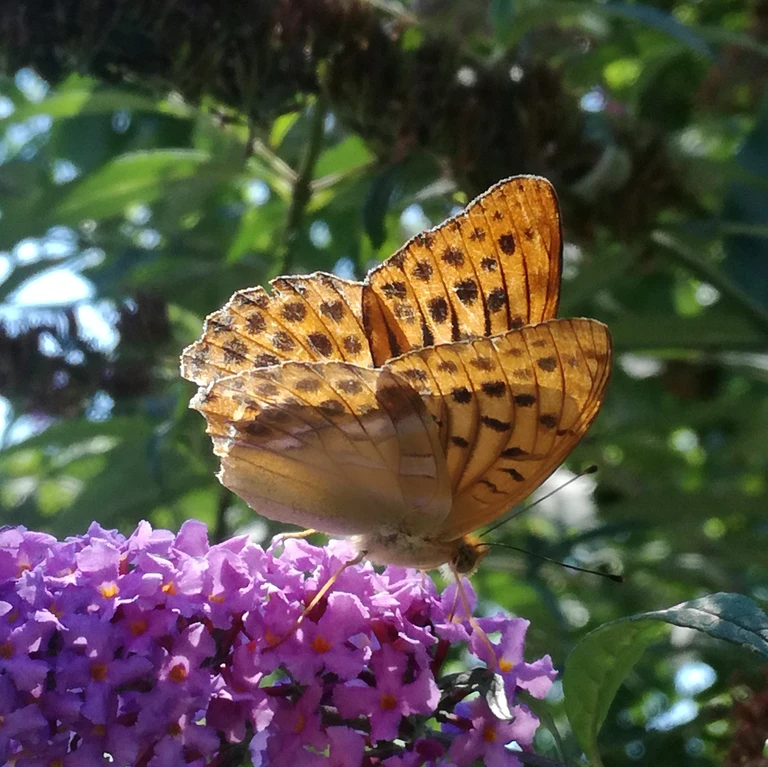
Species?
Argynnis paphia
